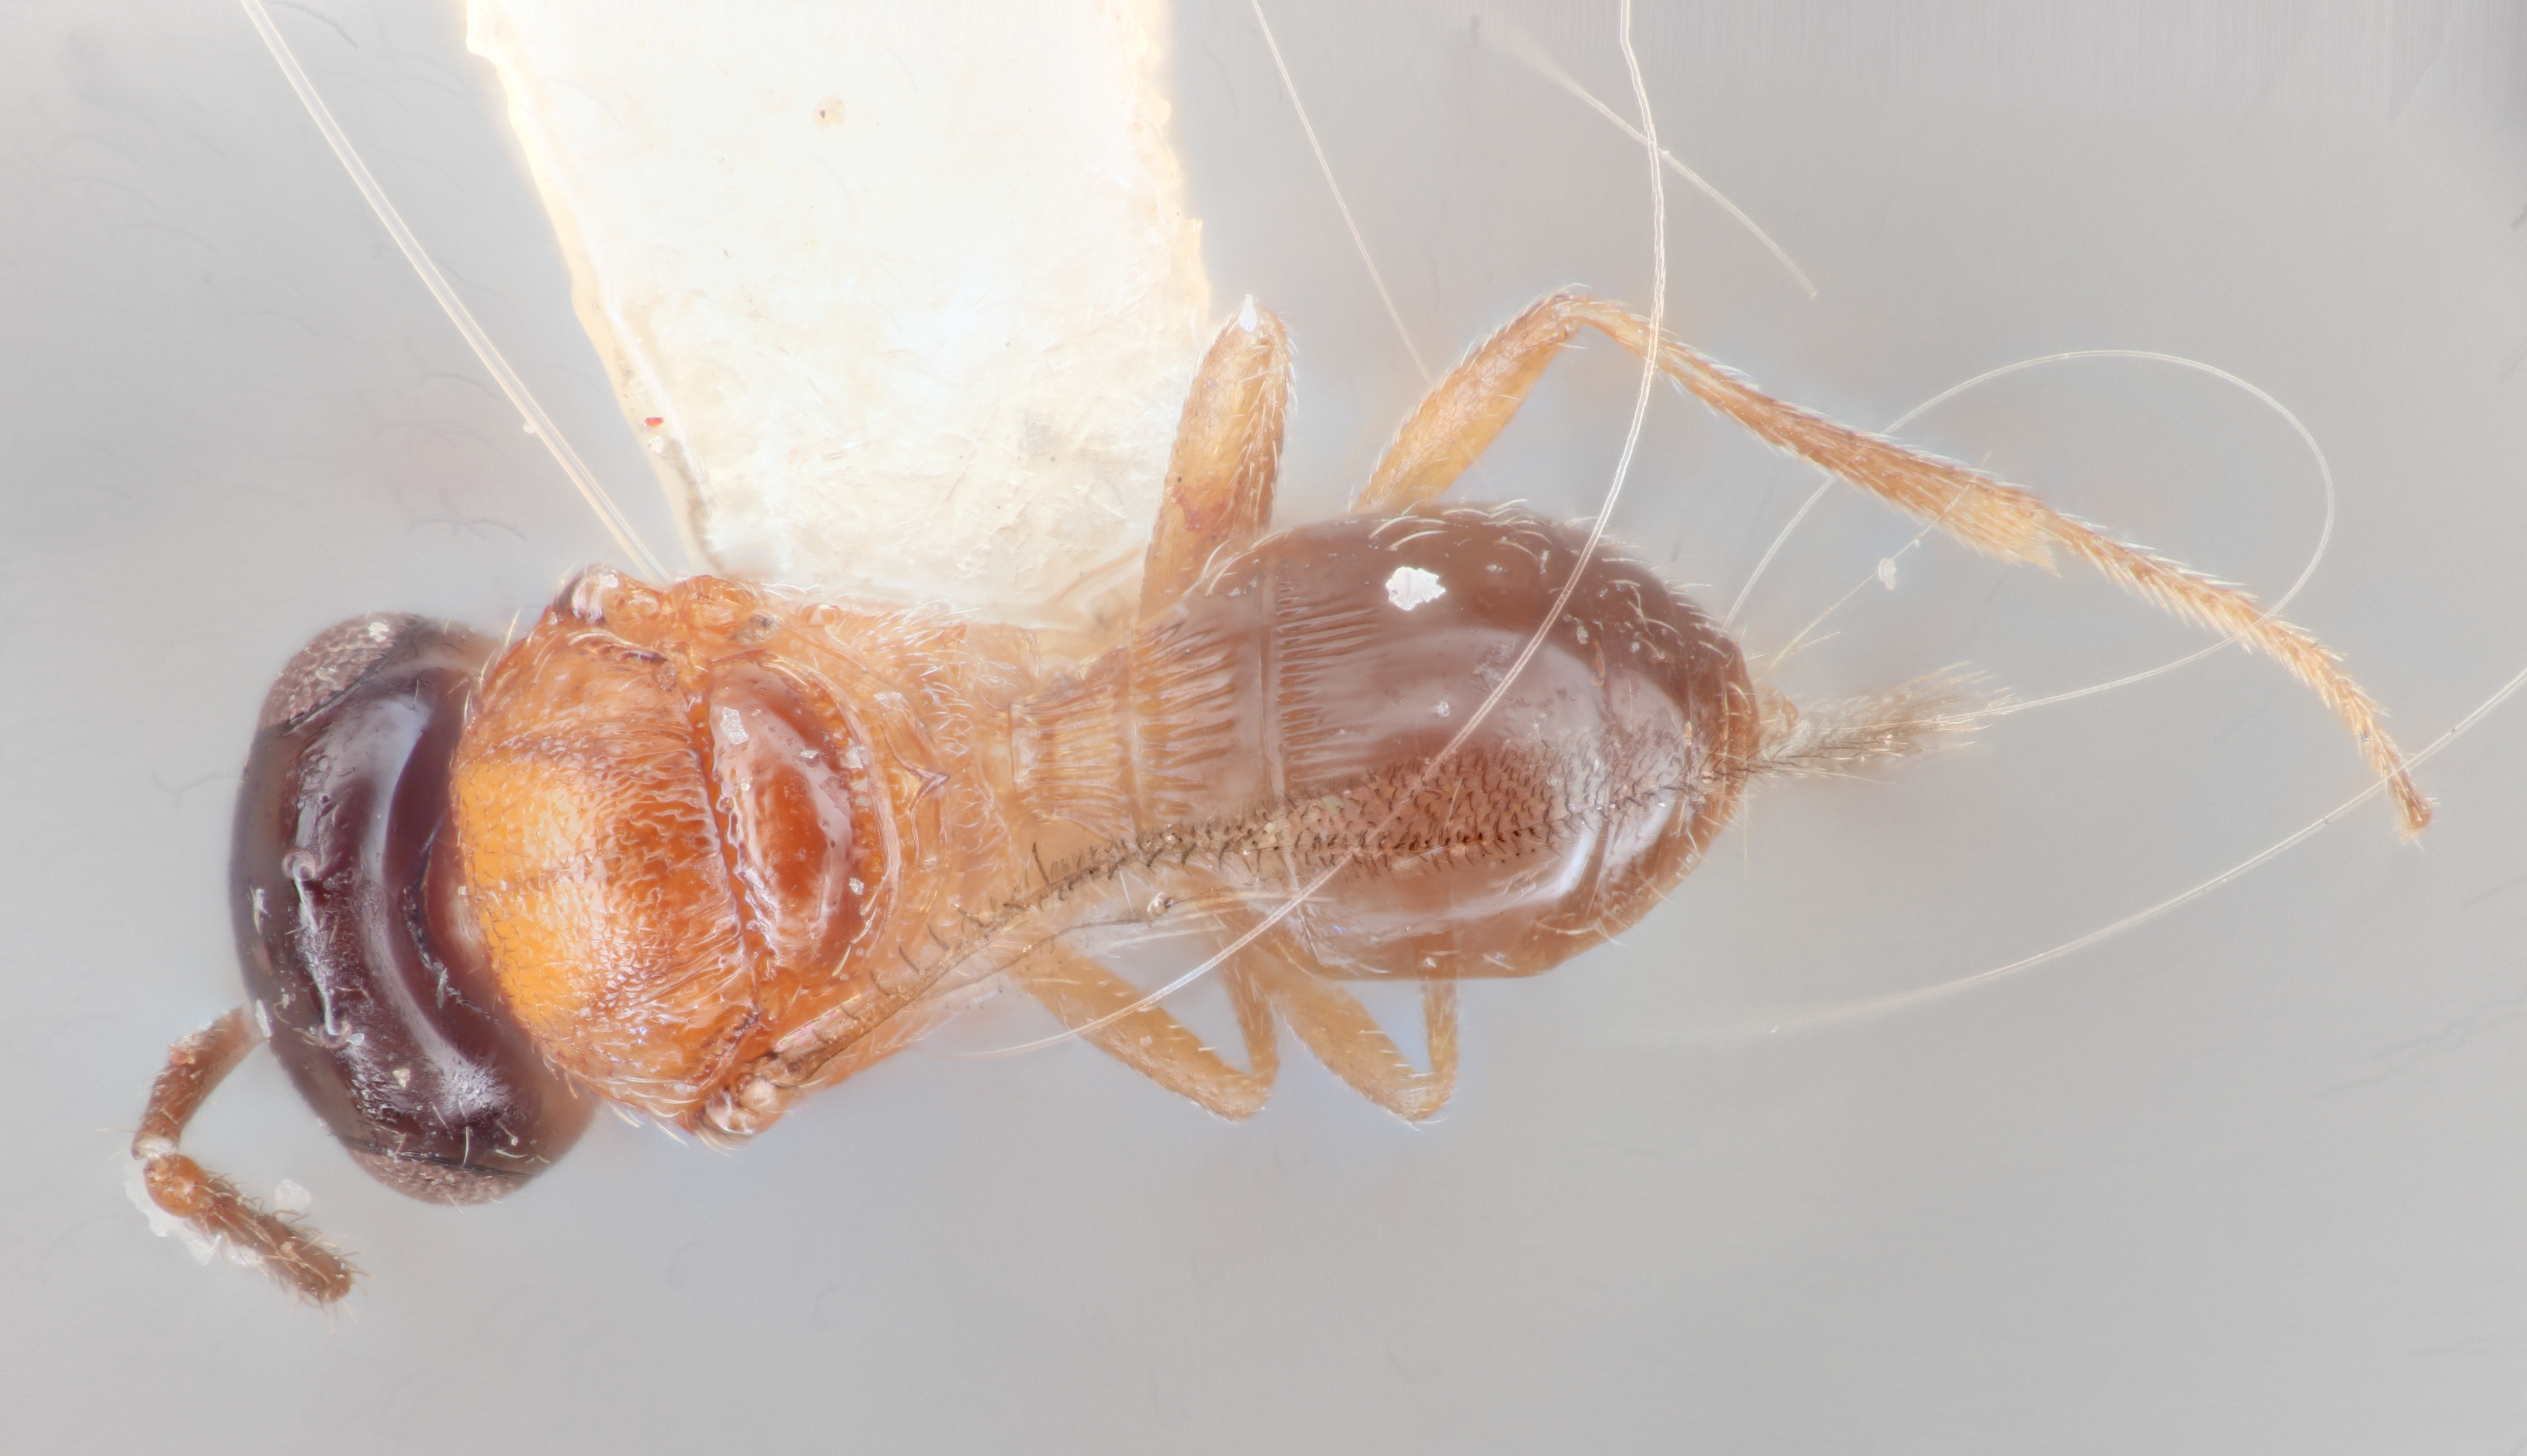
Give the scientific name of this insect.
Trisacantha nigricephala
